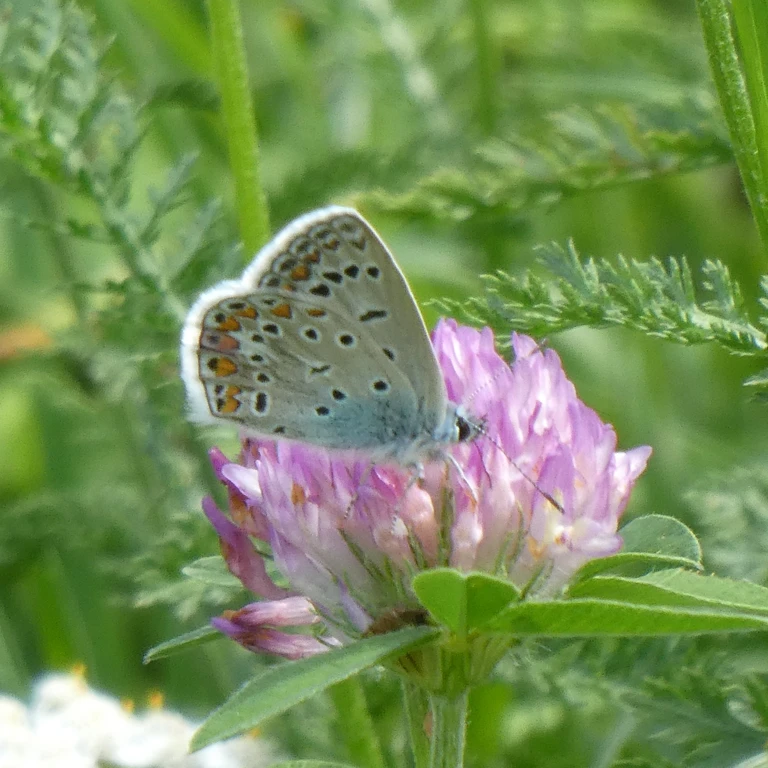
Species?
Polyommatus icarus
